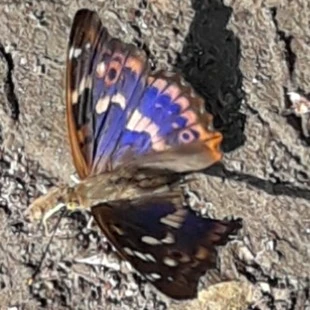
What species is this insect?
Apatura ilia
